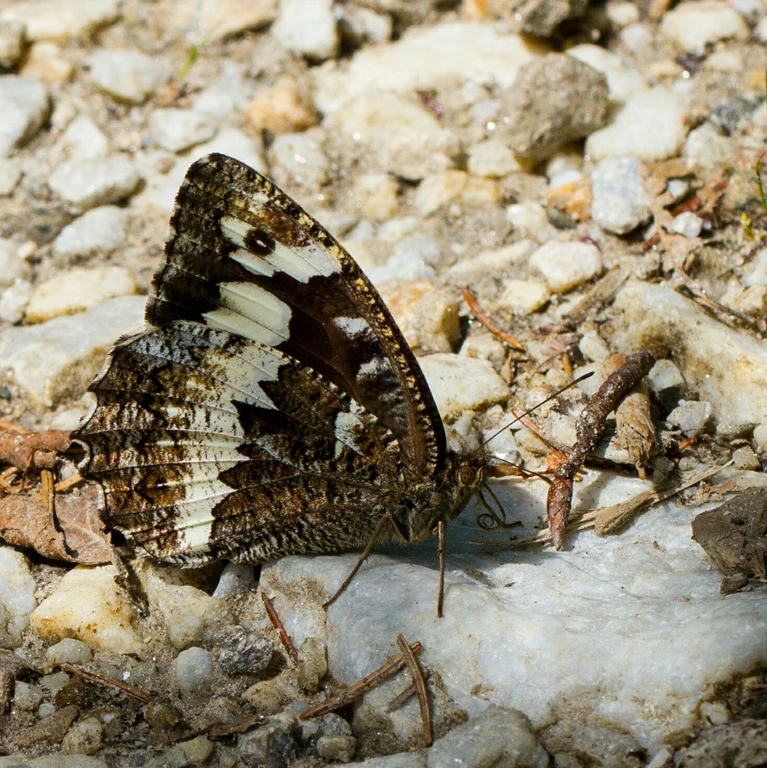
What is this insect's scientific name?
Brintesia circe
